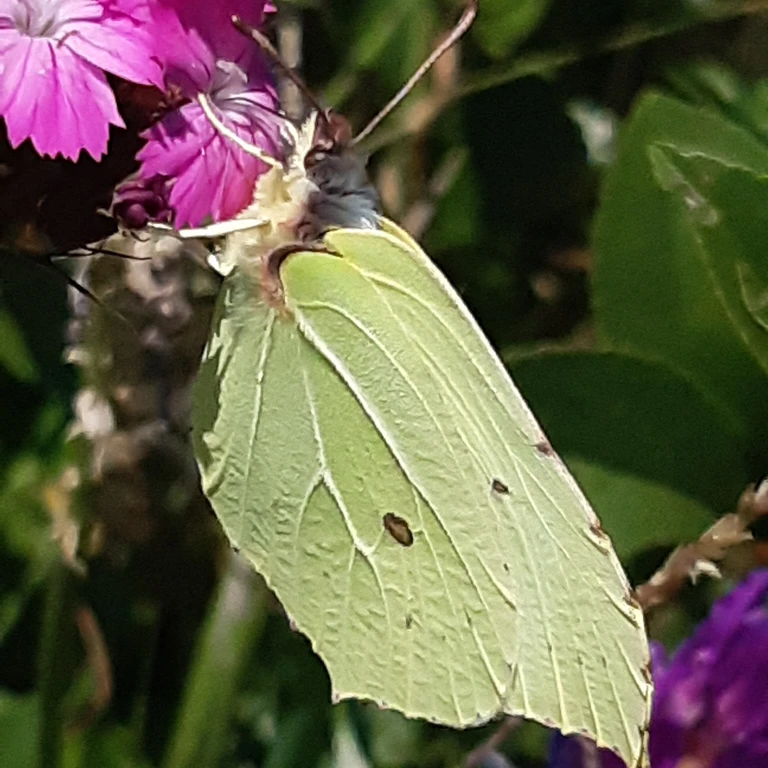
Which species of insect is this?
Gonepteryx rhamni
